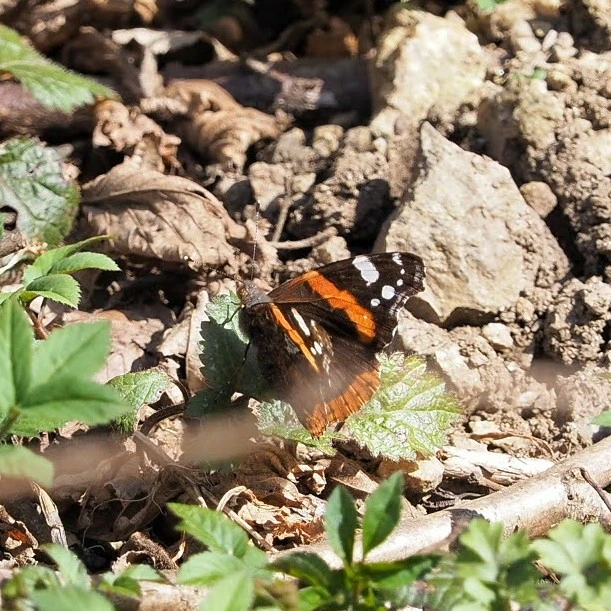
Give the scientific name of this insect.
Vanessa atalanta
